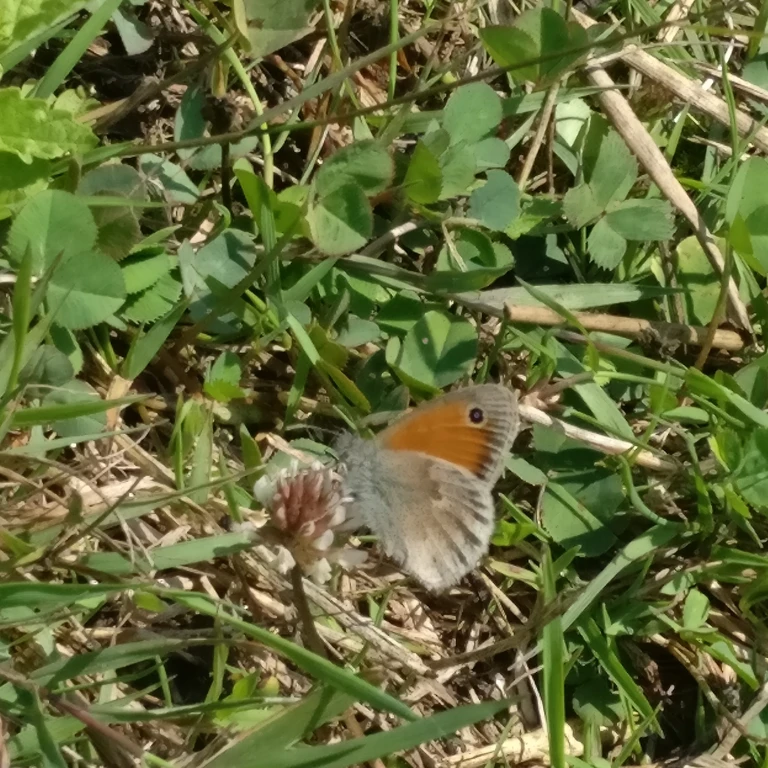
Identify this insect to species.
Coenonympha pamphilus
